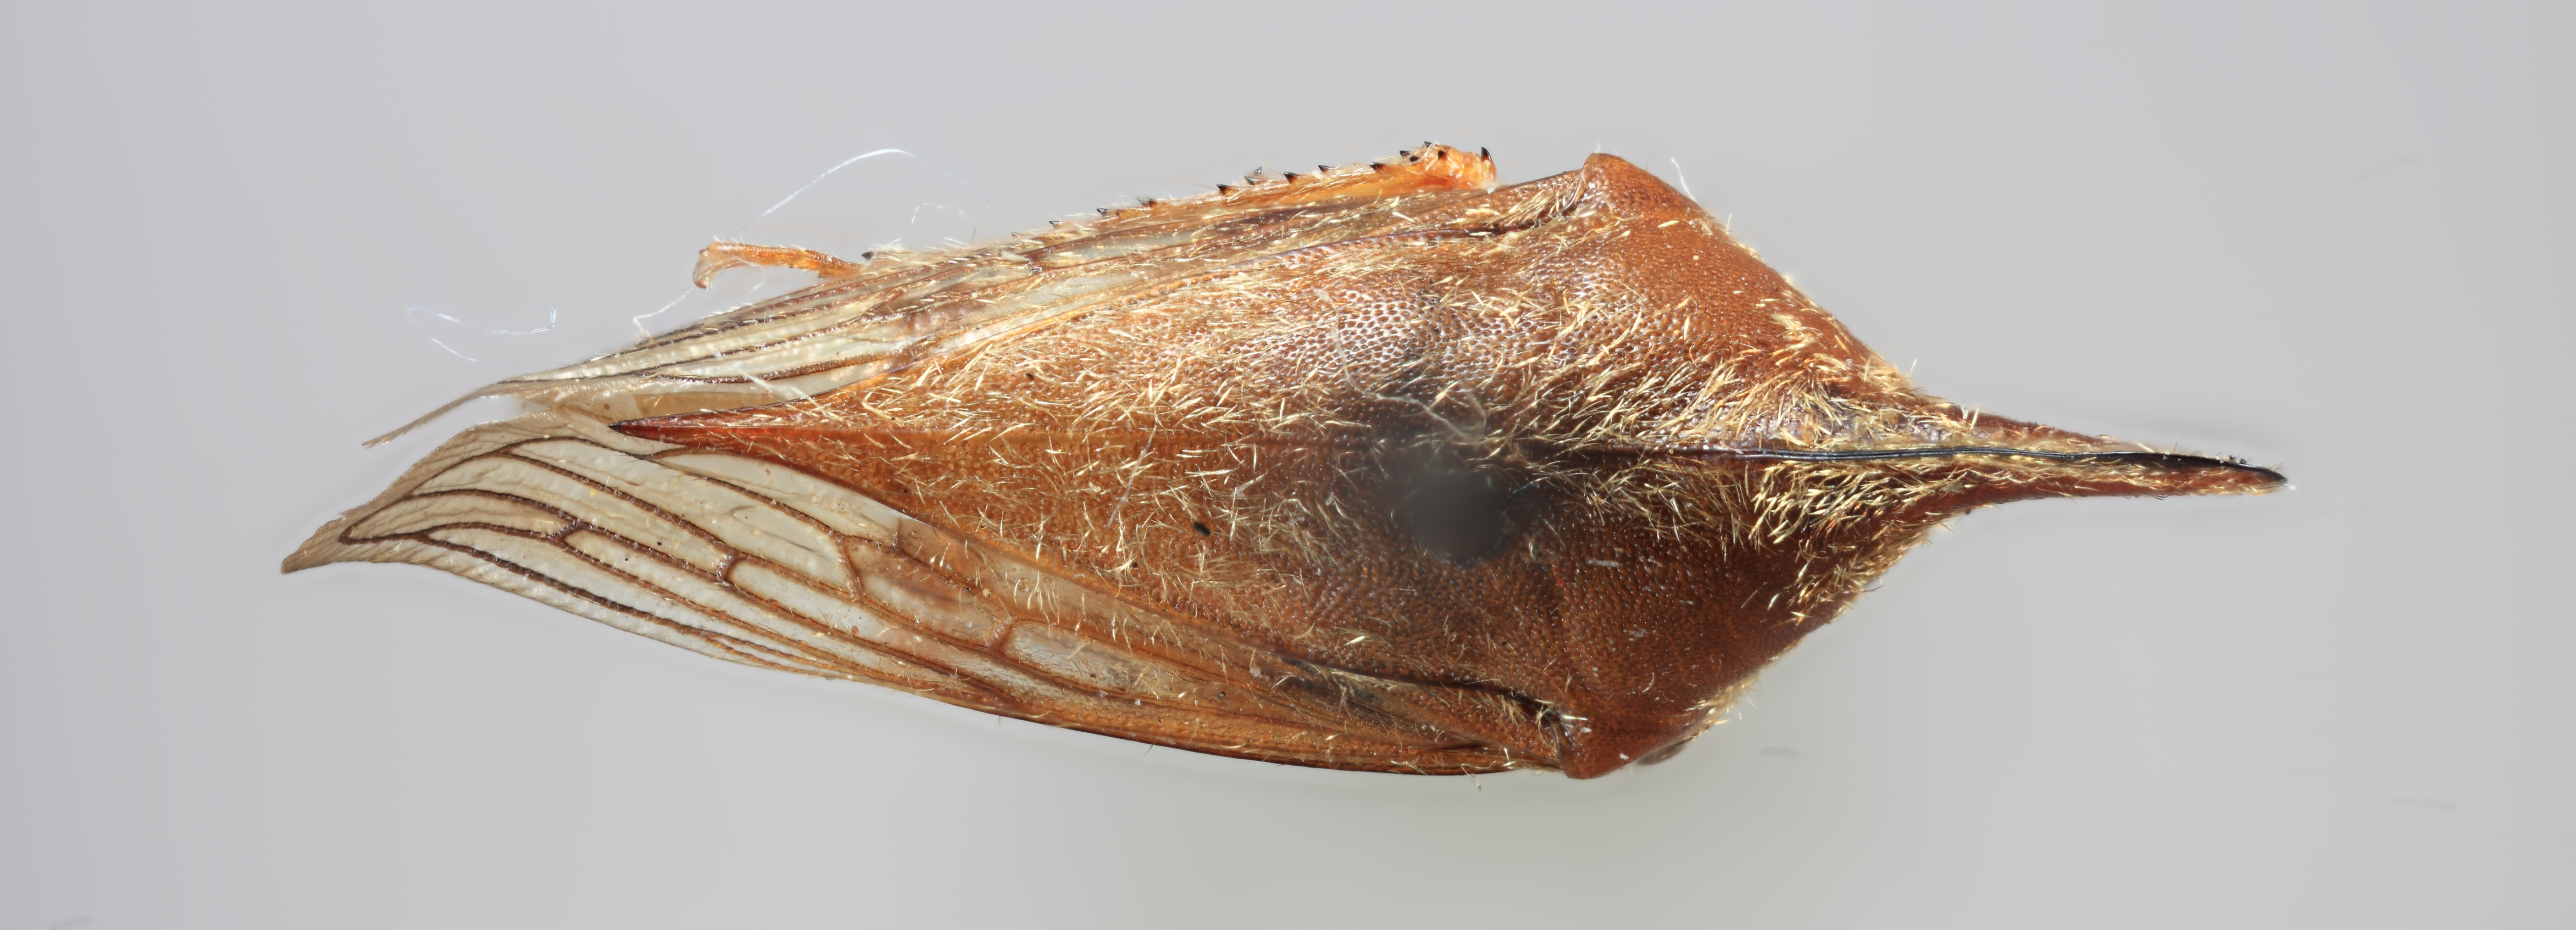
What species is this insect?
Aconophora robusta
